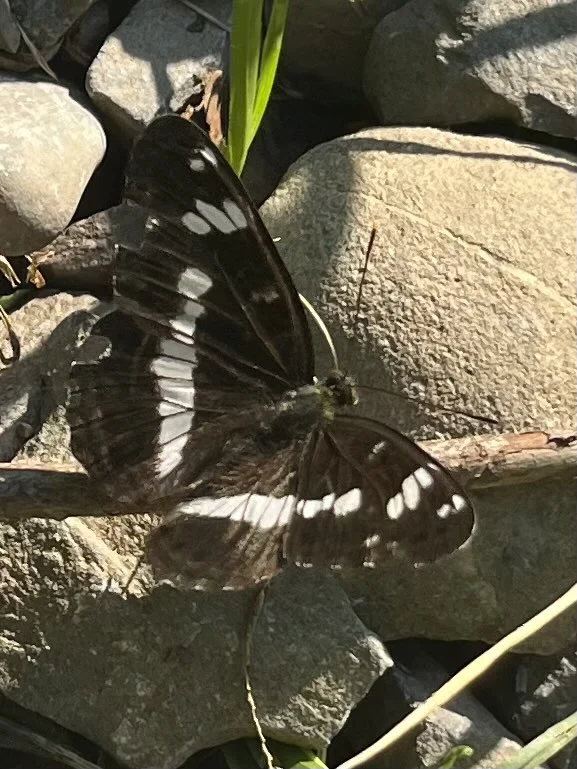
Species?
Limenitis camilla (also Ladoga camilla)
